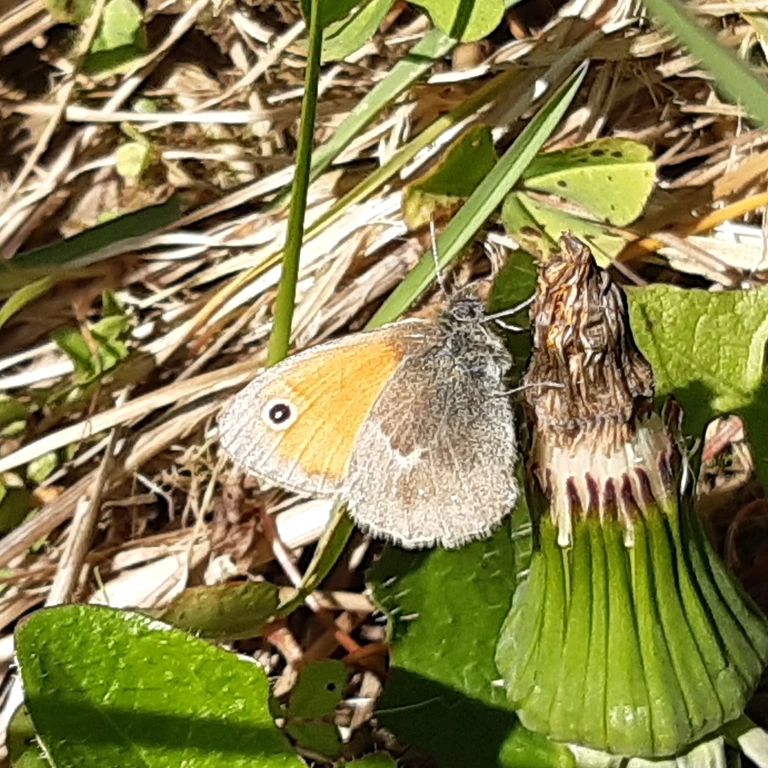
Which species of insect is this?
Coenonympha pamphilus
